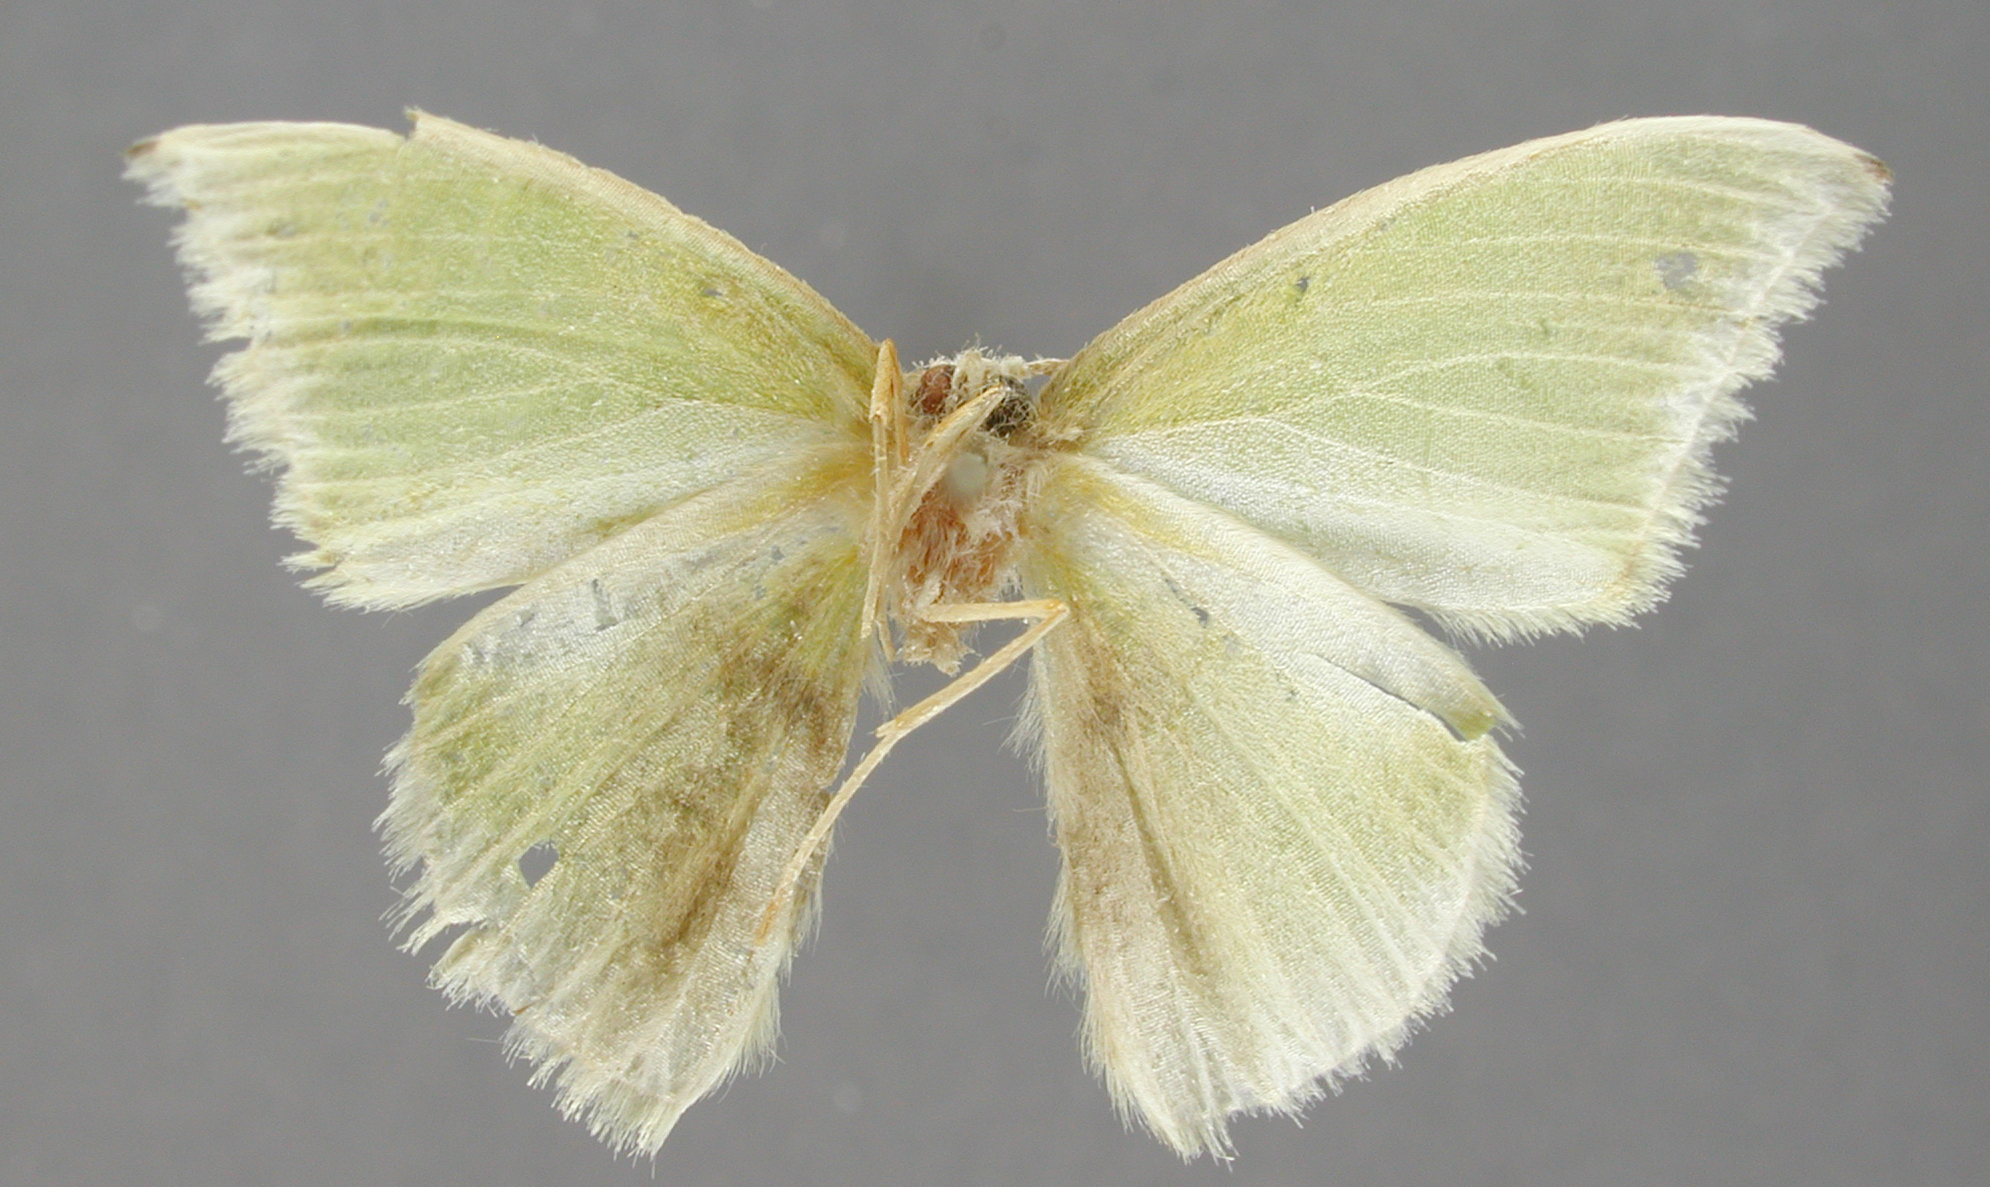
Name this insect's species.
Nemoria nigroapicalis
